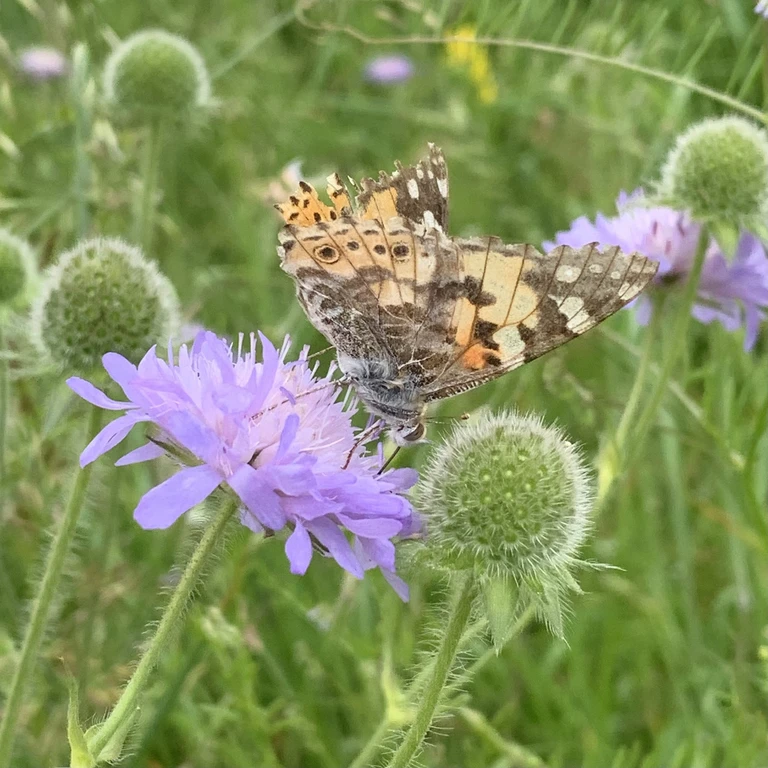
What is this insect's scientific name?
Vanessa cardui
